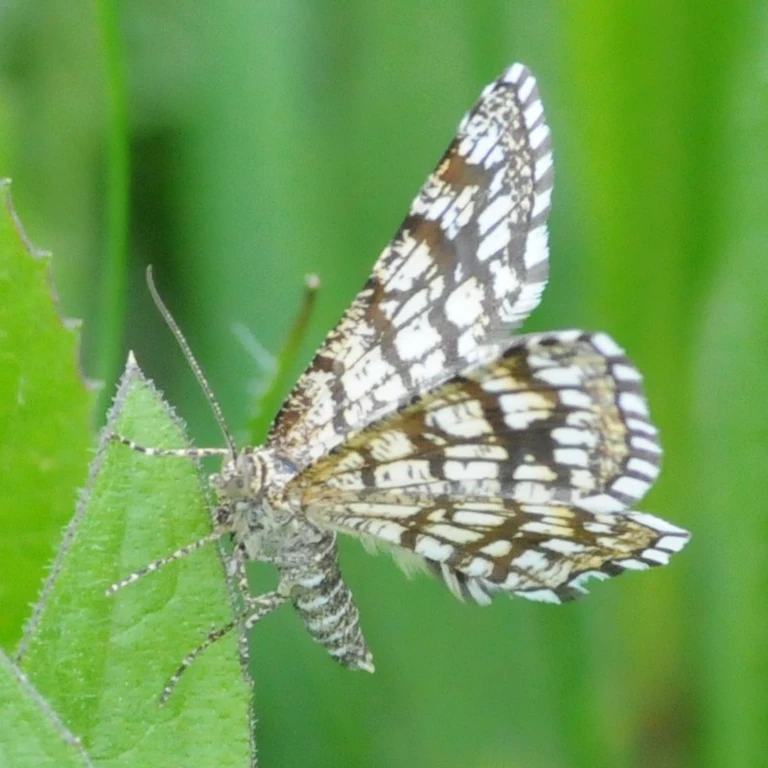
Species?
Chiasmia clathrata
